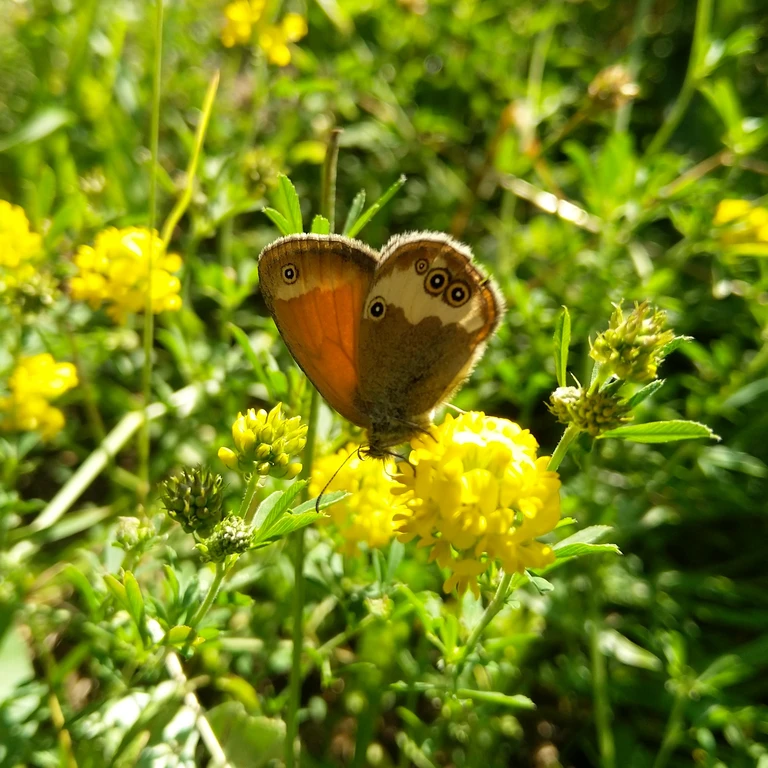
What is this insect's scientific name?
Coenonympha arcania
